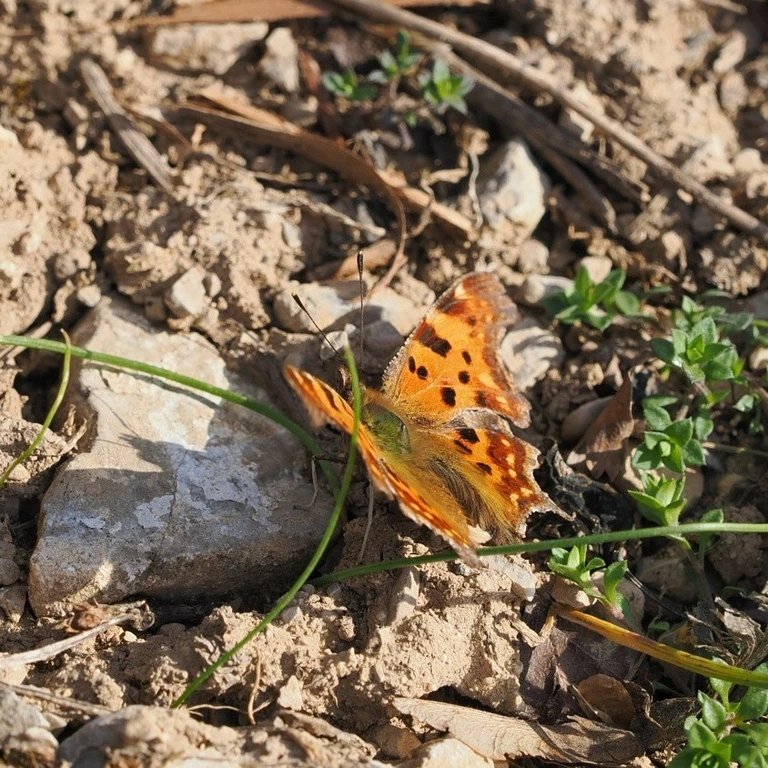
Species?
Polygonia c-album
